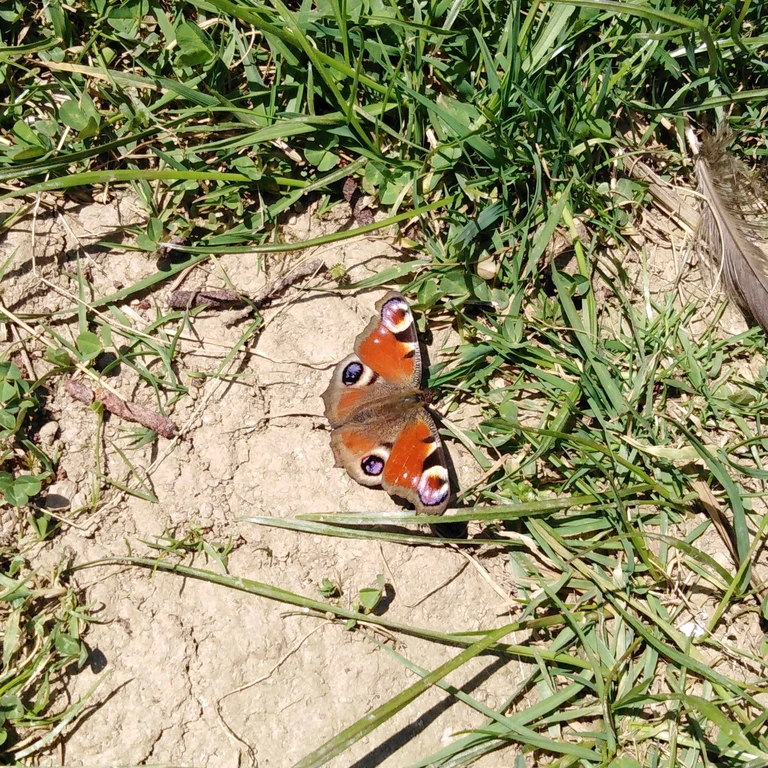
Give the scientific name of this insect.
Aglais io
